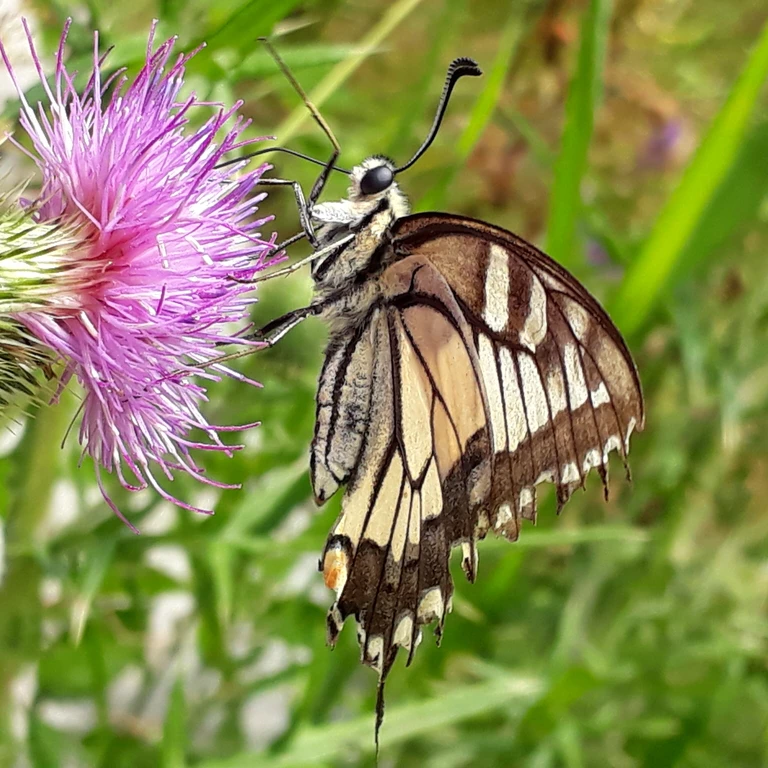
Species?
Papilio machaon
